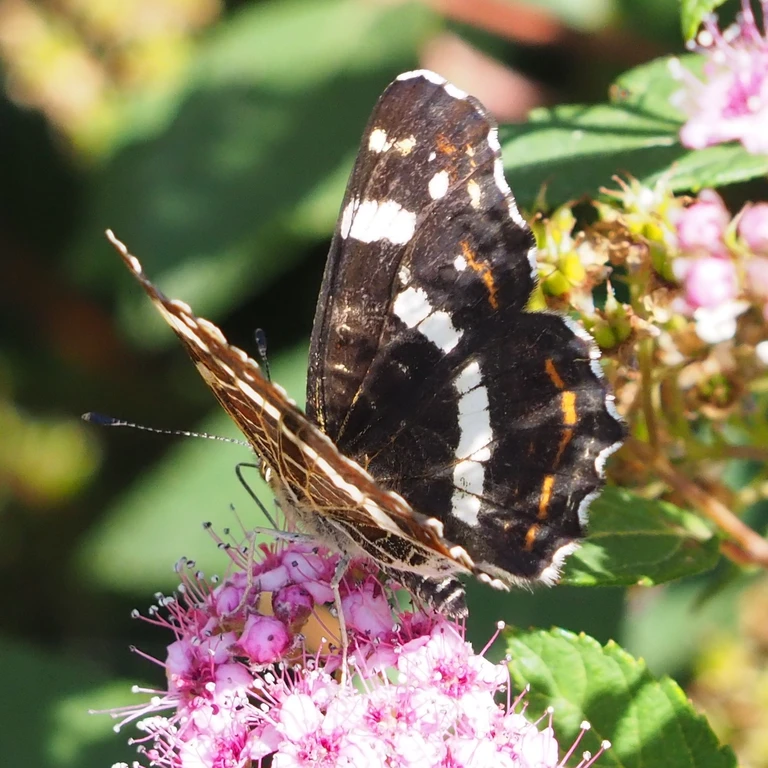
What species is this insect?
Araschnia levana
